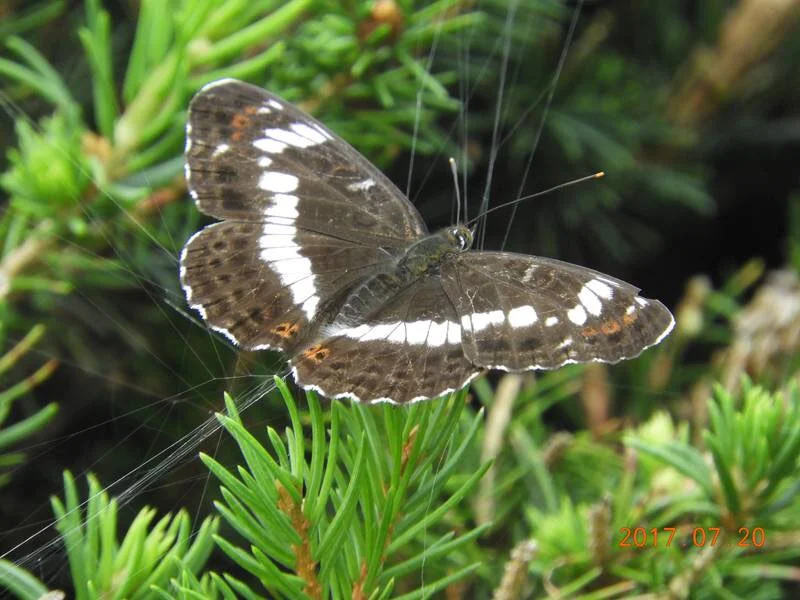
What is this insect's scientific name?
Limenitis camilla (also Ladoga camilla)
